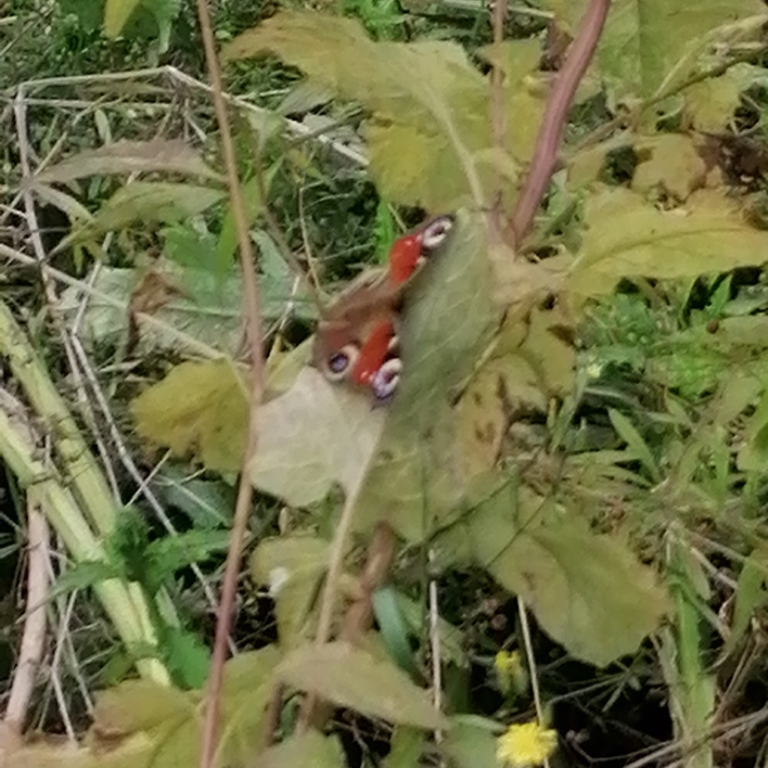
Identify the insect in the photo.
Aglais io
